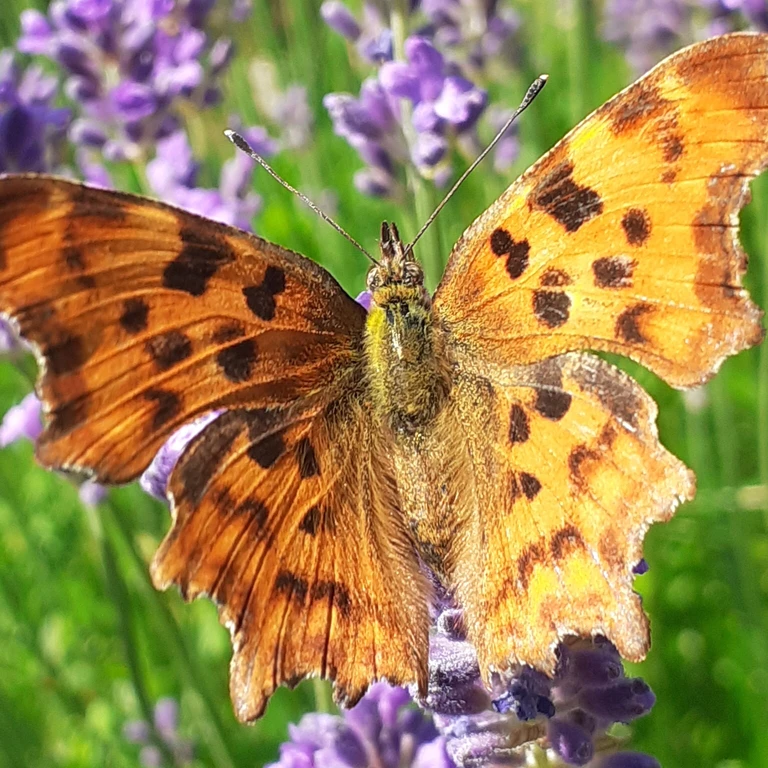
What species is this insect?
Polygonia c-album
